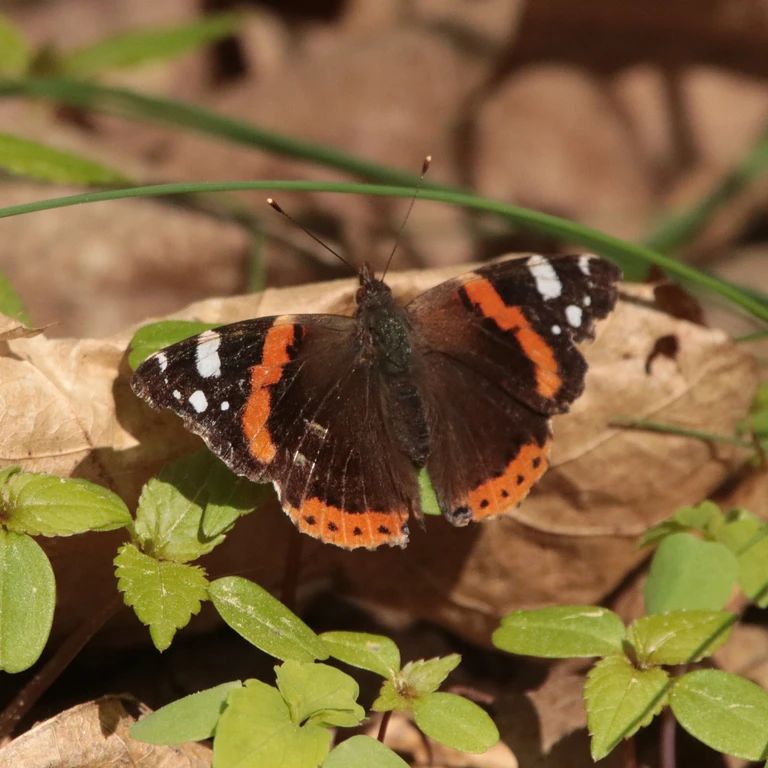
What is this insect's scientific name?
Vanessa atalanta
